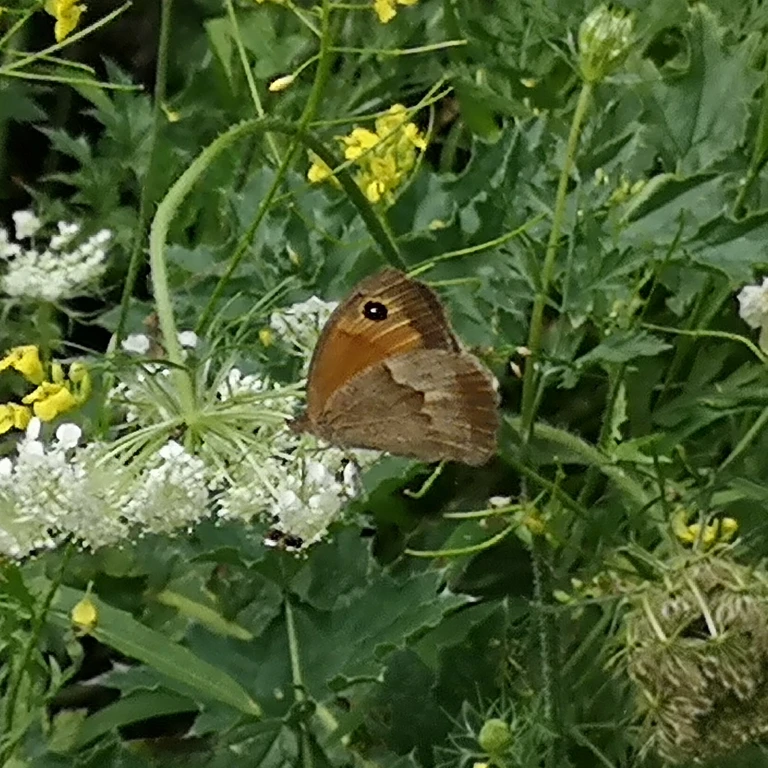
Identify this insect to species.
Maniola jurtina
